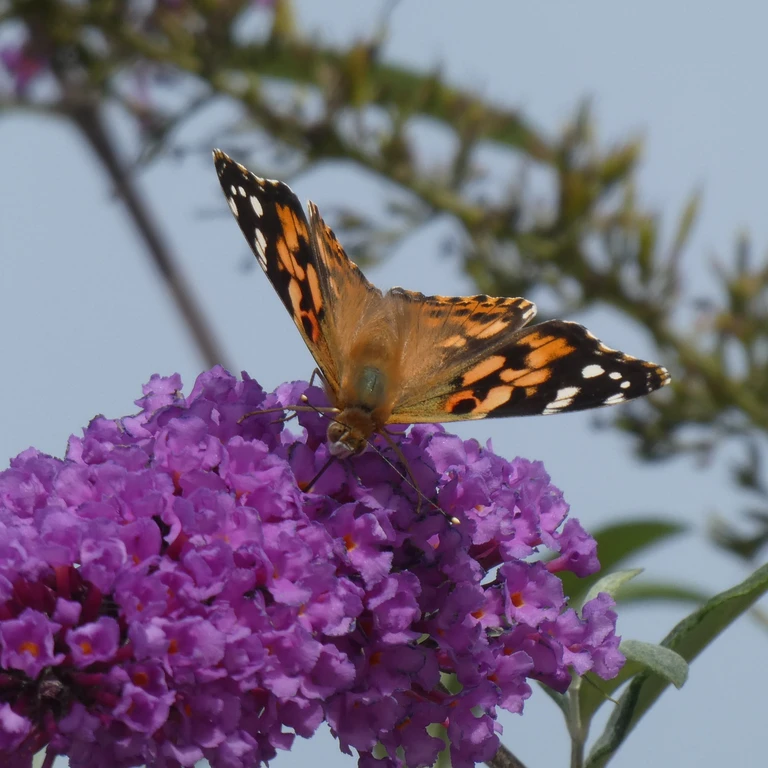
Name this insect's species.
Vanessa cardui
